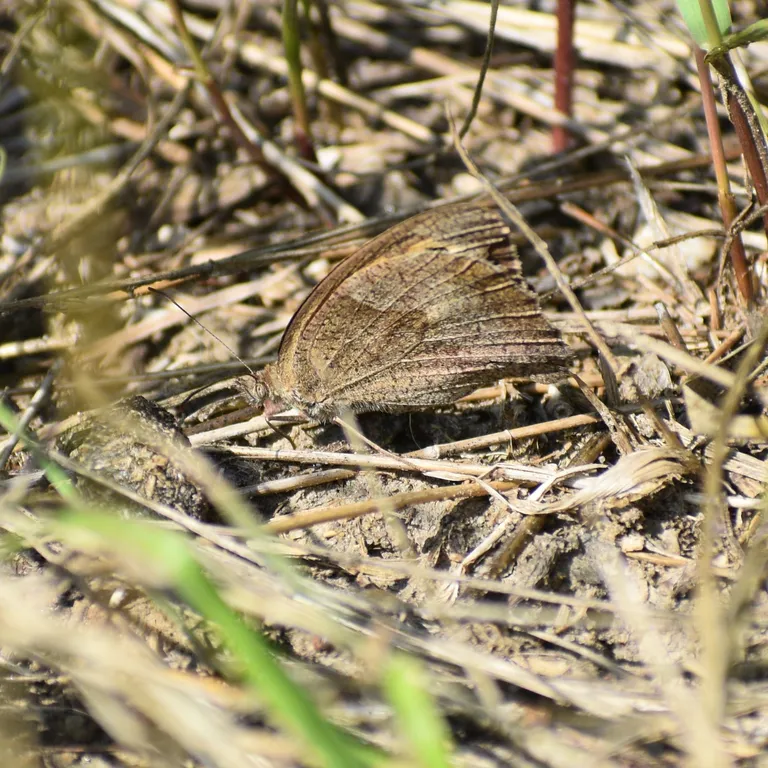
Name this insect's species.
Maniola jurtina
